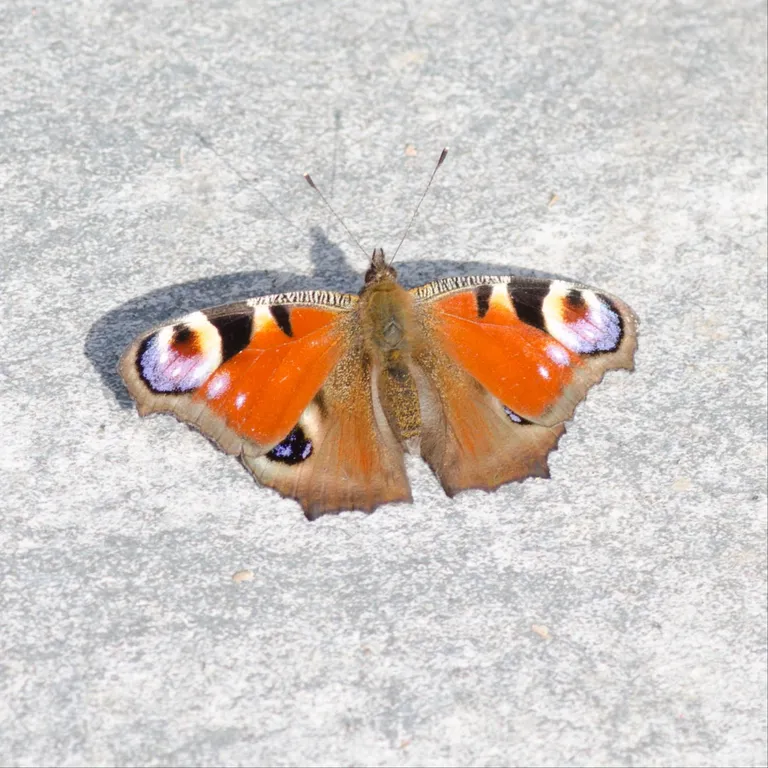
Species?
Aglais io
